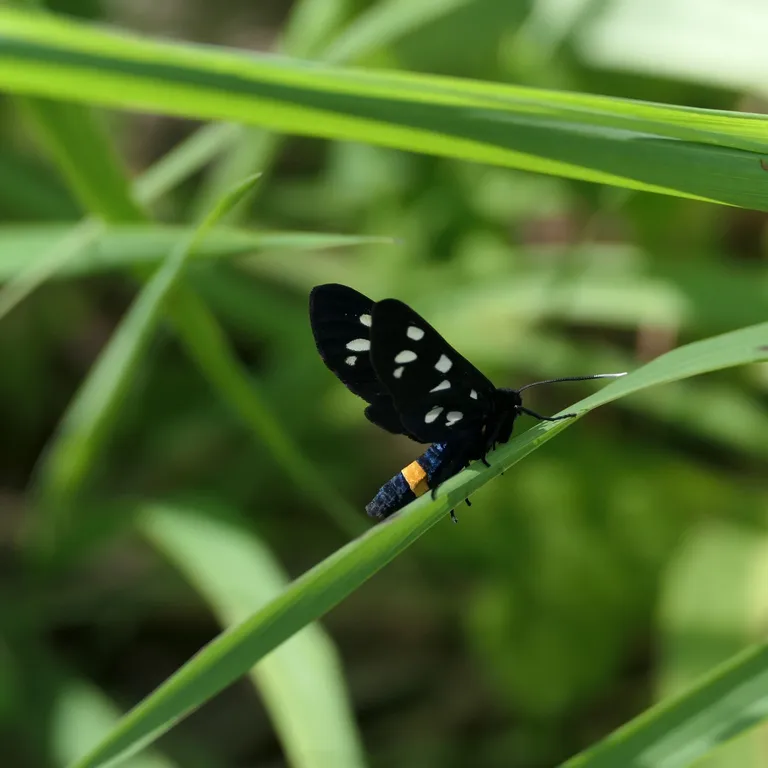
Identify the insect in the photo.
Amata phegea
